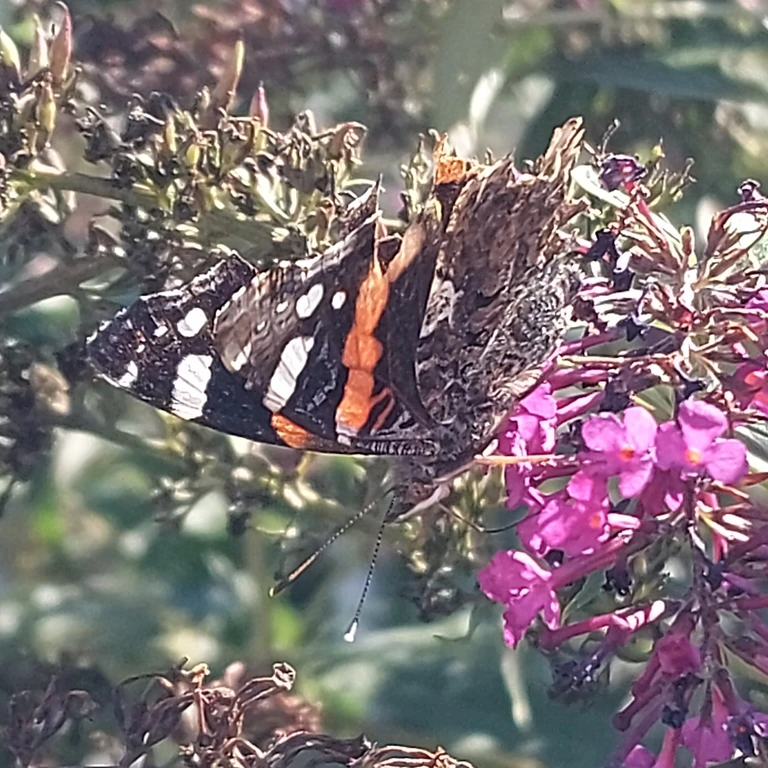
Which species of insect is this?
Vanessa atalanta
